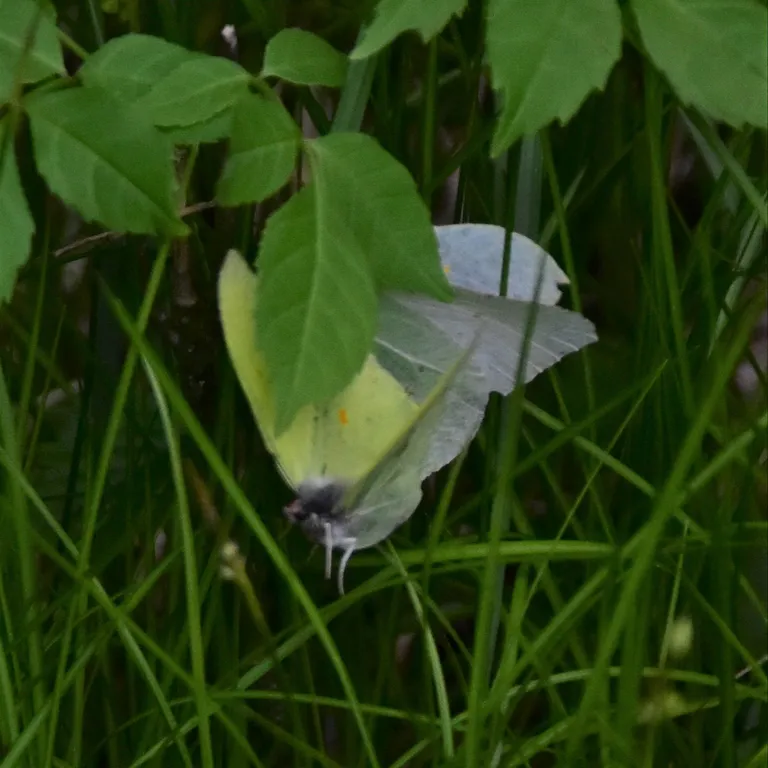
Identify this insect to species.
Gonepteryx rhamni
